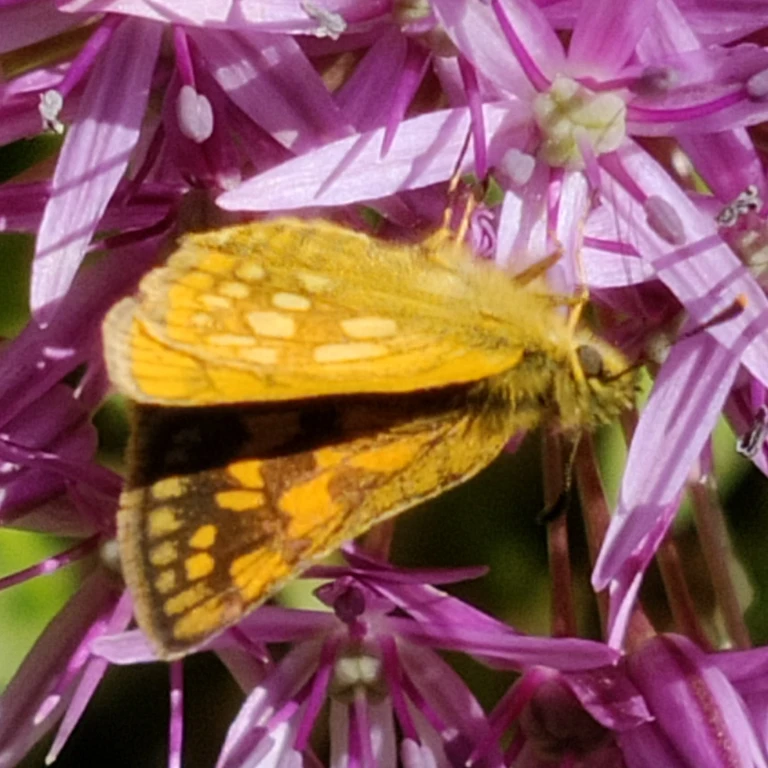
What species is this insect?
Carterocephalus palaemon
